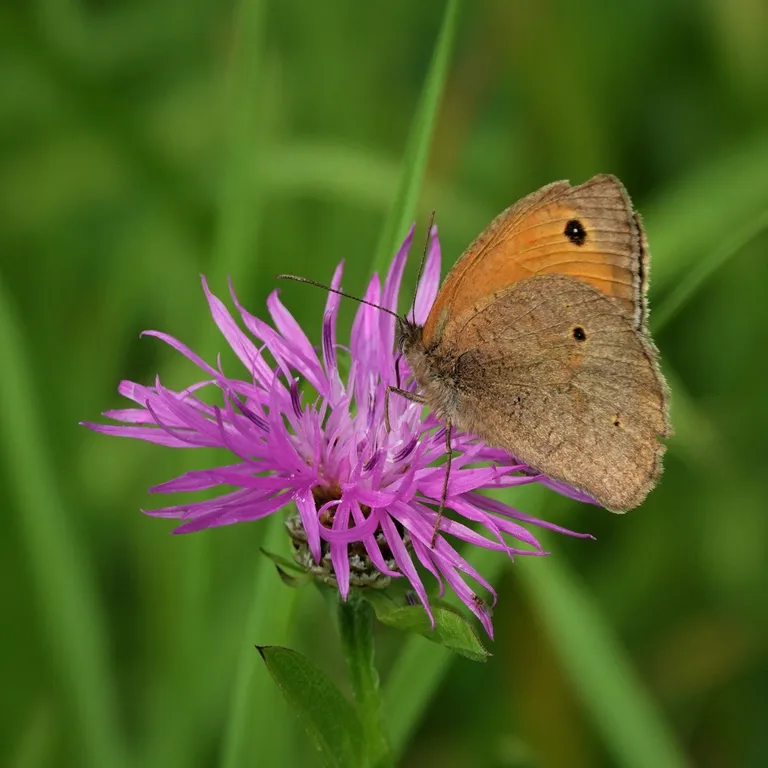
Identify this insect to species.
Maniola jurtina
